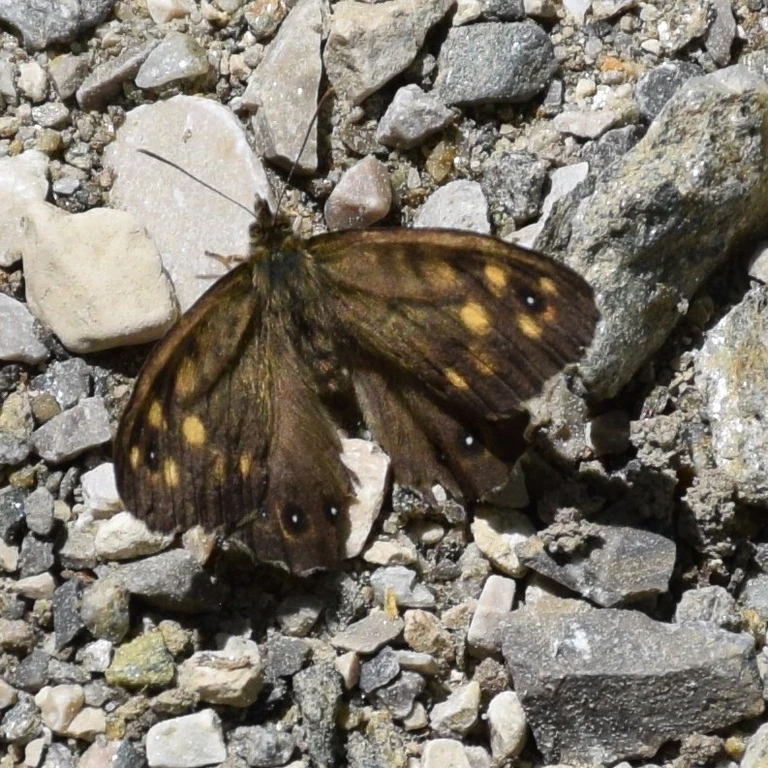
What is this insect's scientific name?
Pararge aegeria
